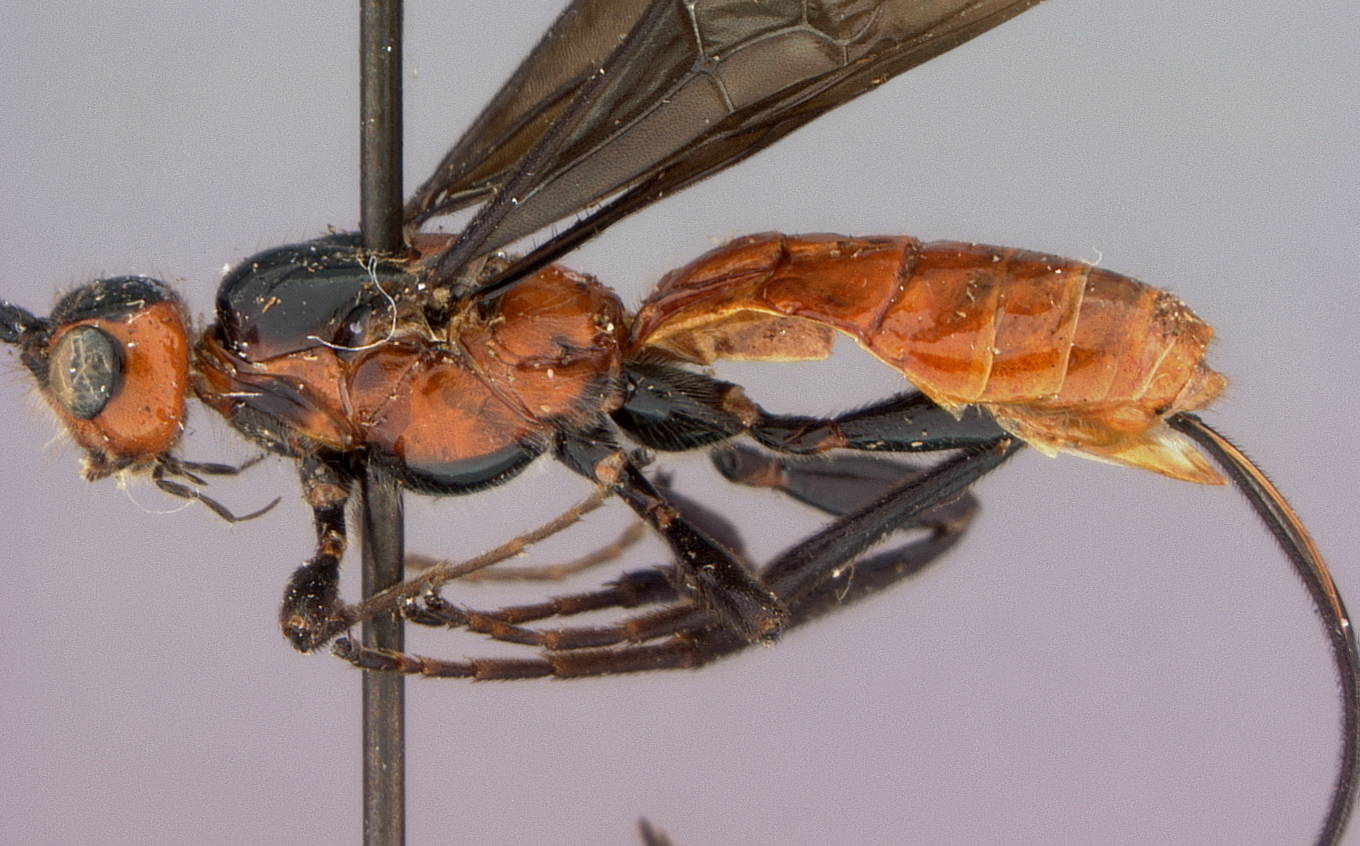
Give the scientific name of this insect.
Atanycolus anocomidis
